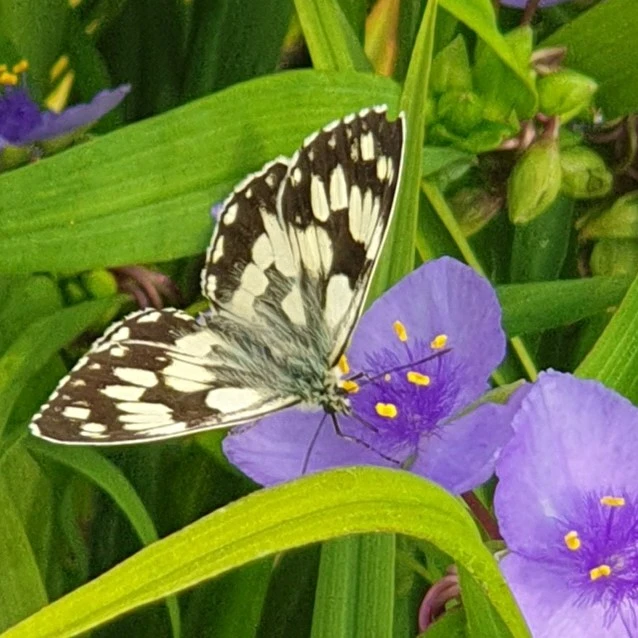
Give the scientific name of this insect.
Melanargia galathea
